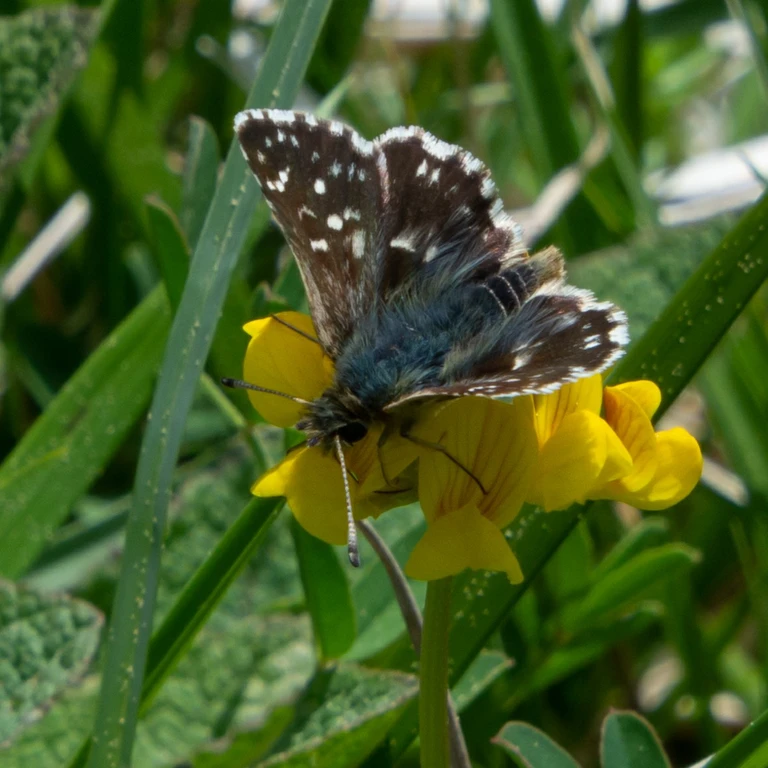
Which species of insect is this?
Spialia sertorius
